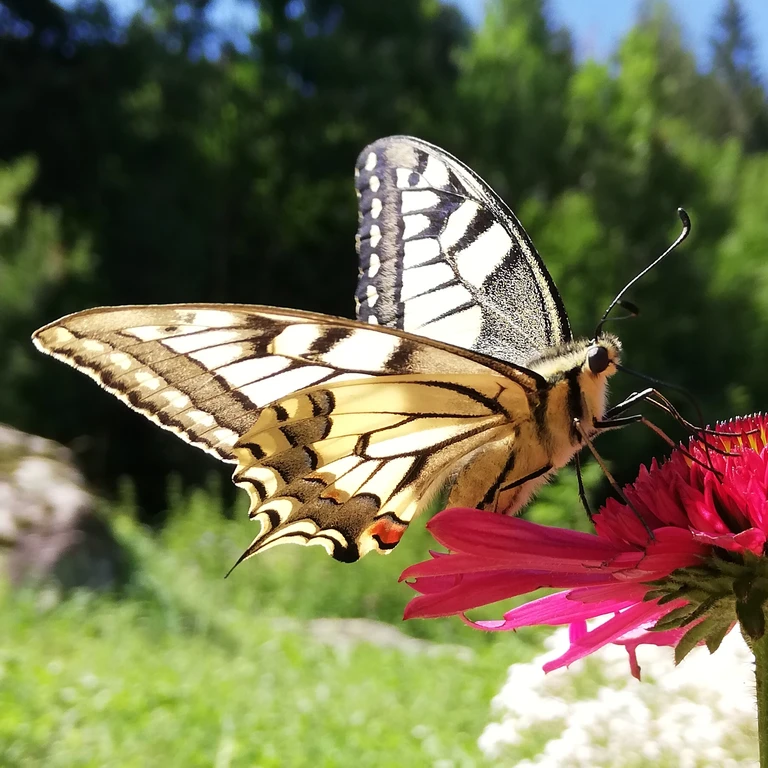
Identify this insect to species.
Papilio machaon
